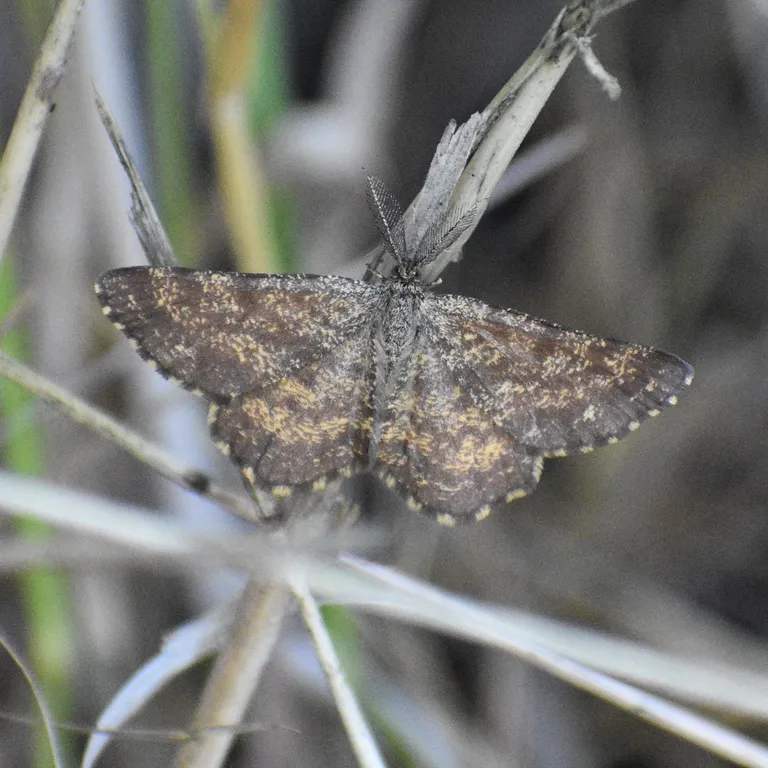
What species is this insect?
Ematurga atomaria
